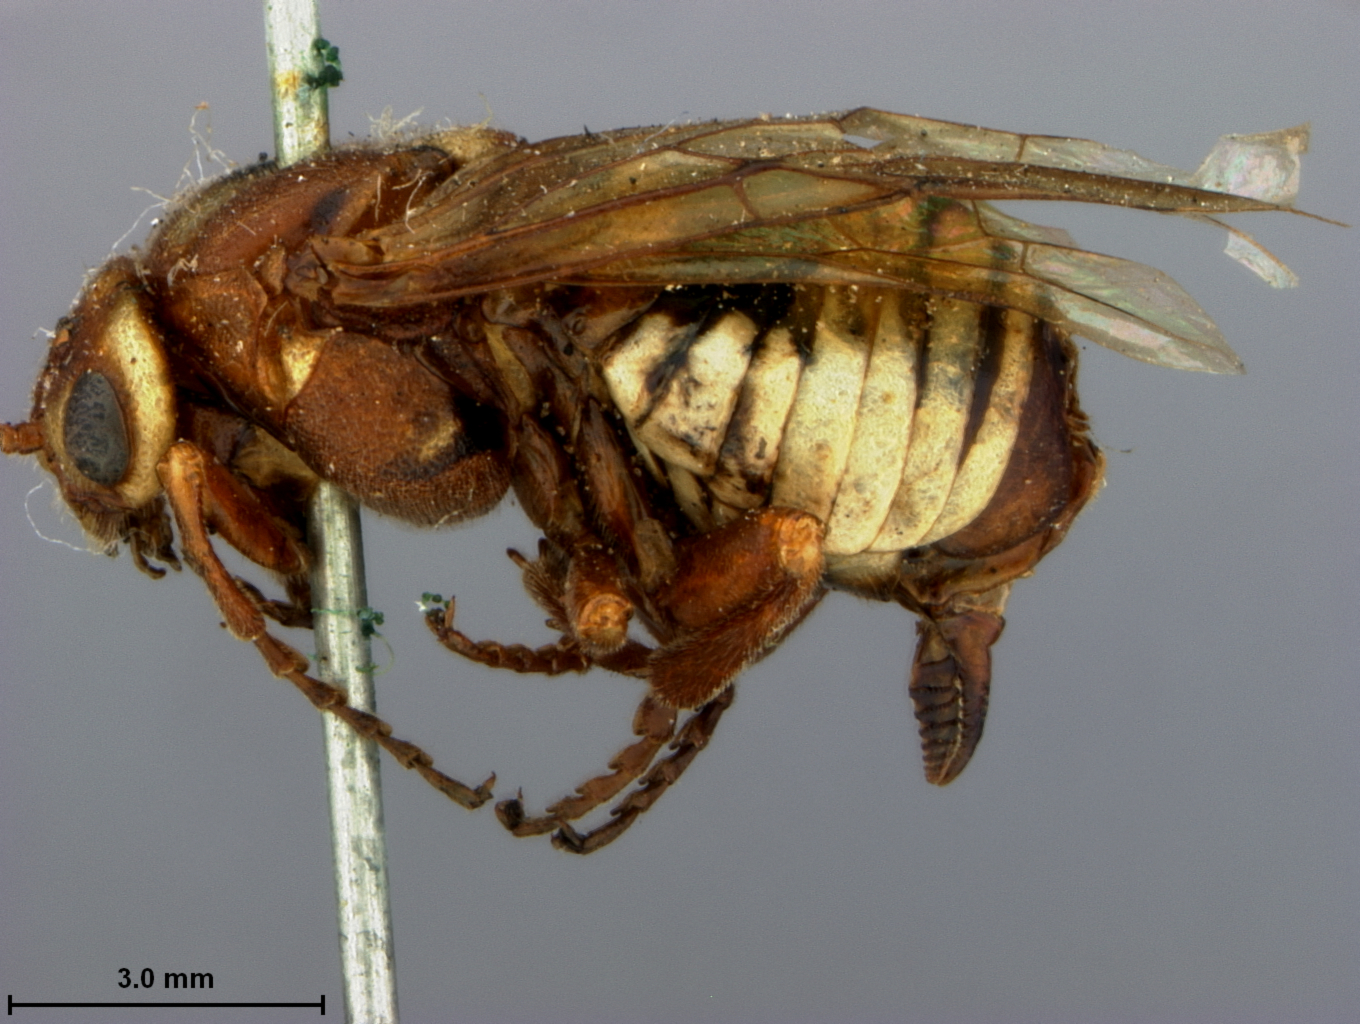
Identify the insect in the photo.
Lophyrus townsendi
